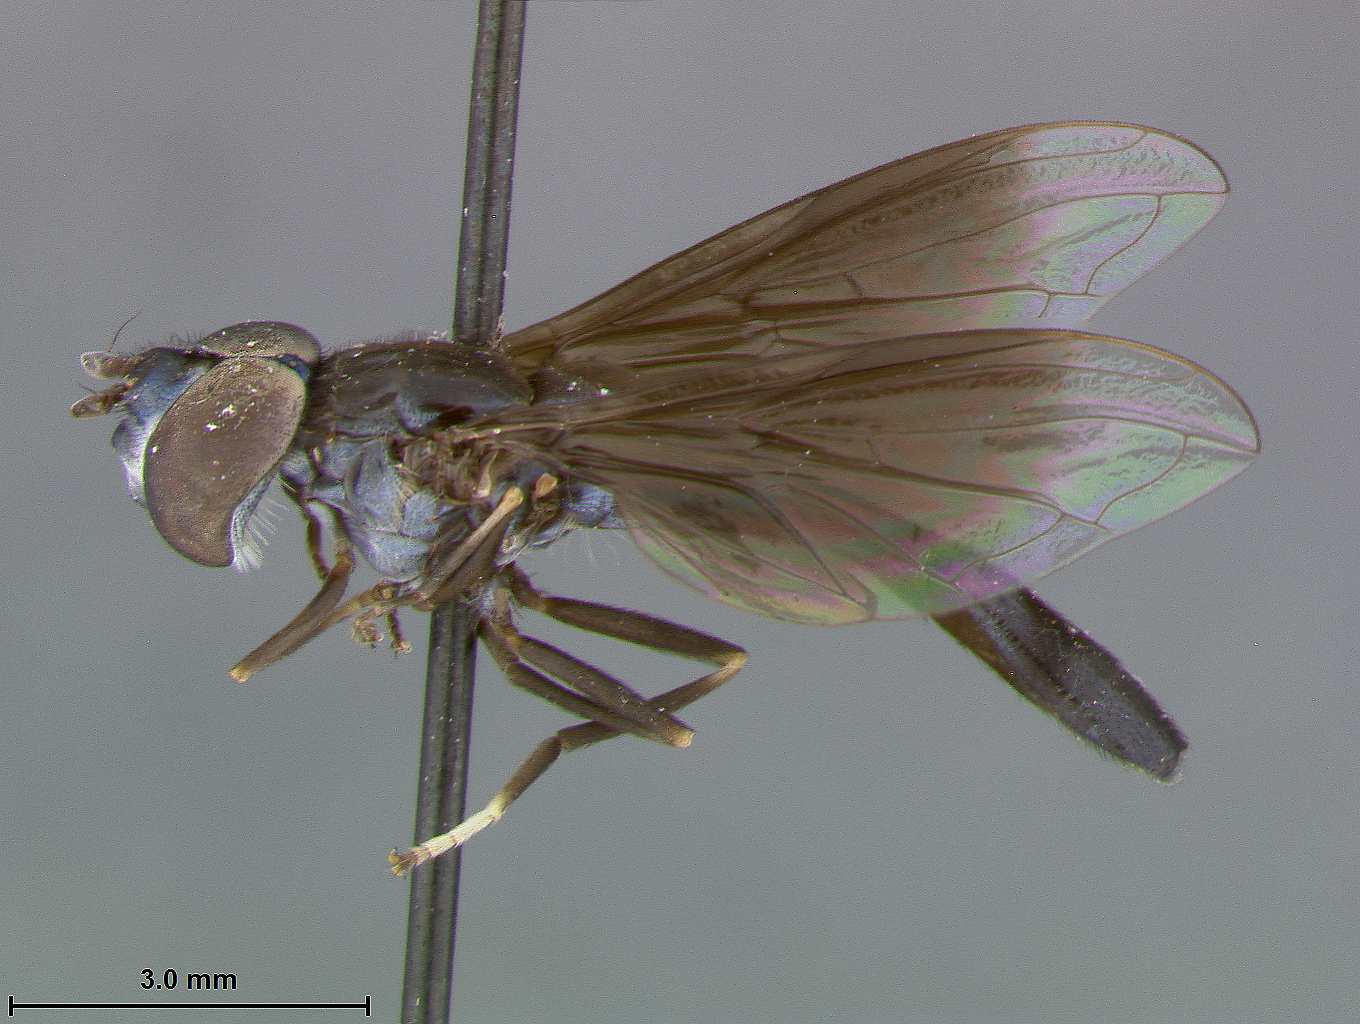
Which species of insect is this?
Baccha cybele
